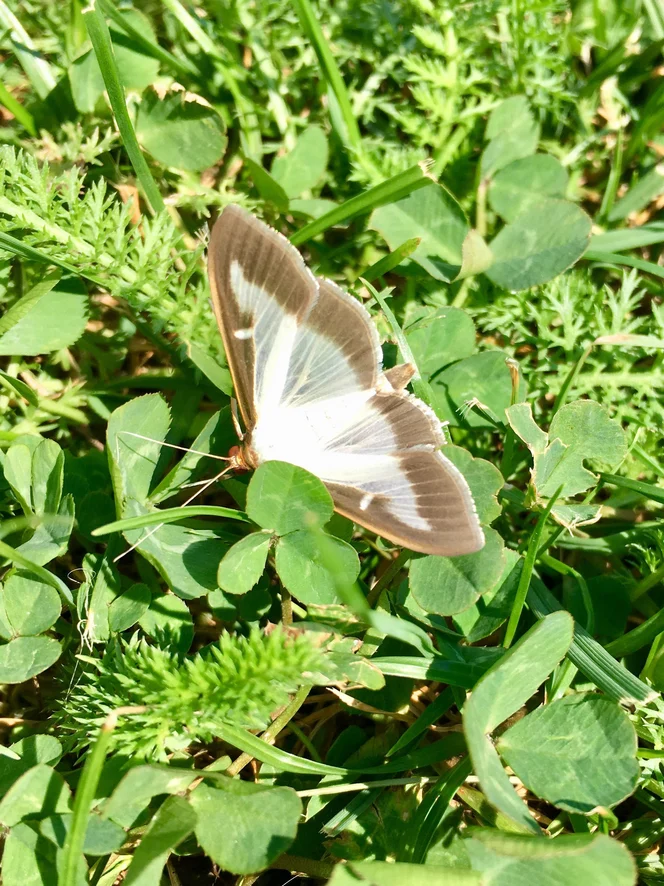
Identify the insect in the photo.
Cydalima perspectalis
